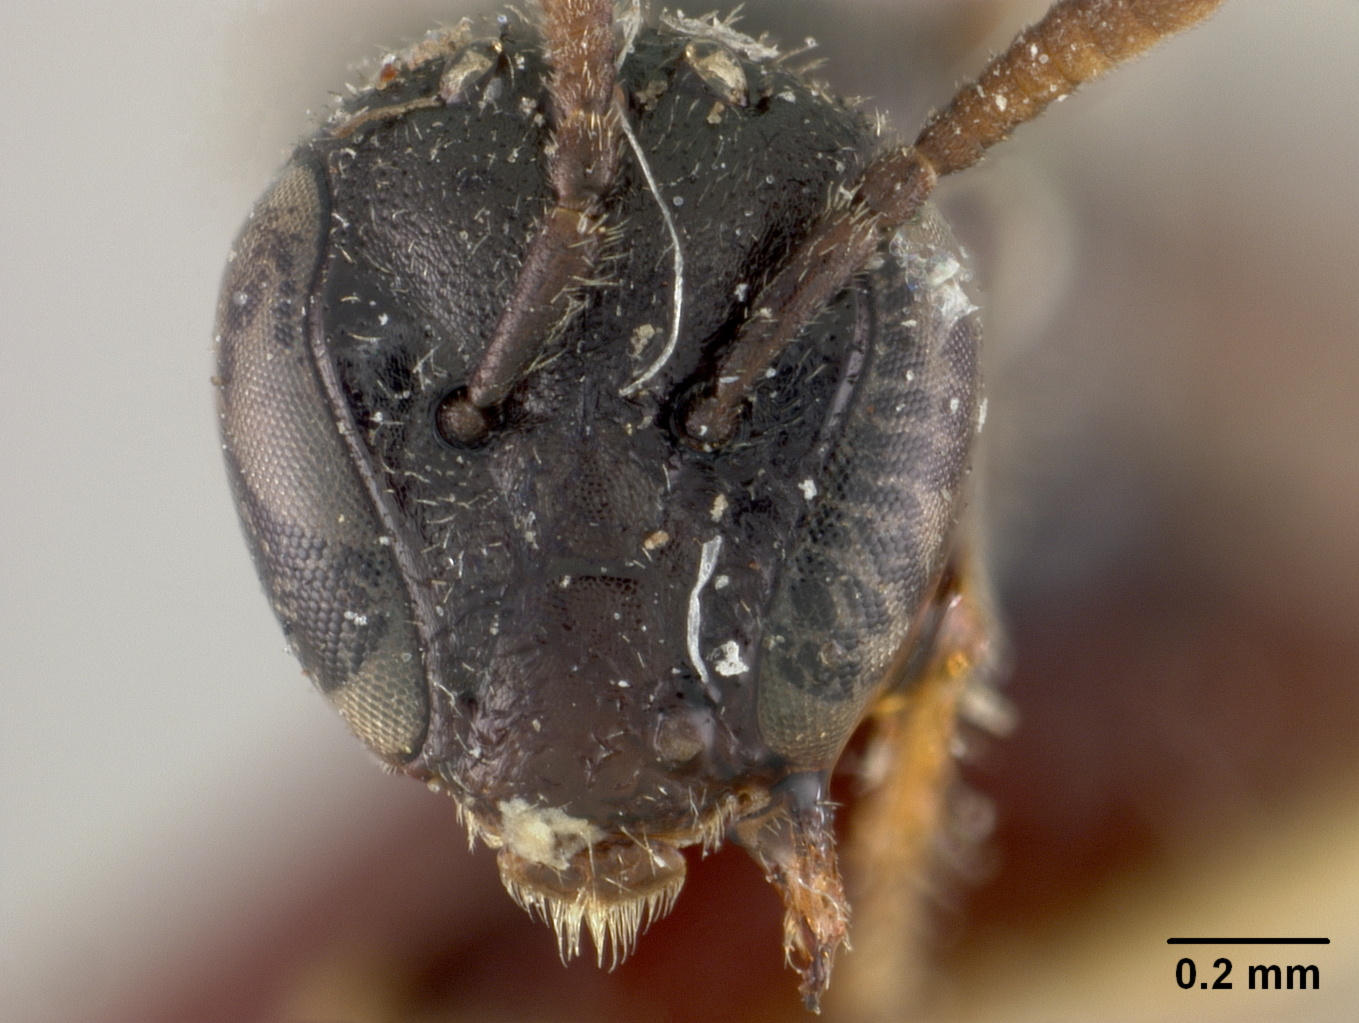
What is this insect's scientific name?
Hylaeosoma ashmeadi
